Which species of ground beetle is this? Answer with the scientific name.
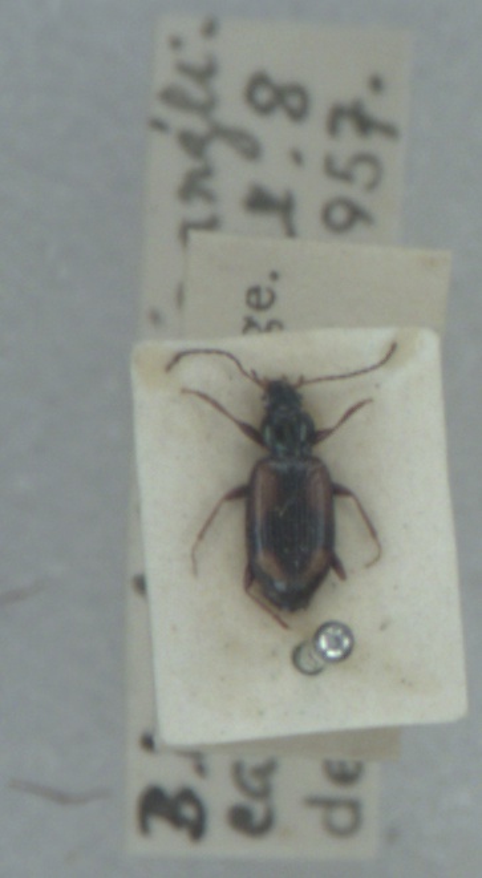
Bembidion bualei
